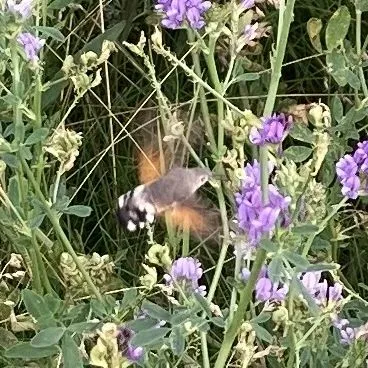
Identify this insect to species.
Macroglossum stellatarum
